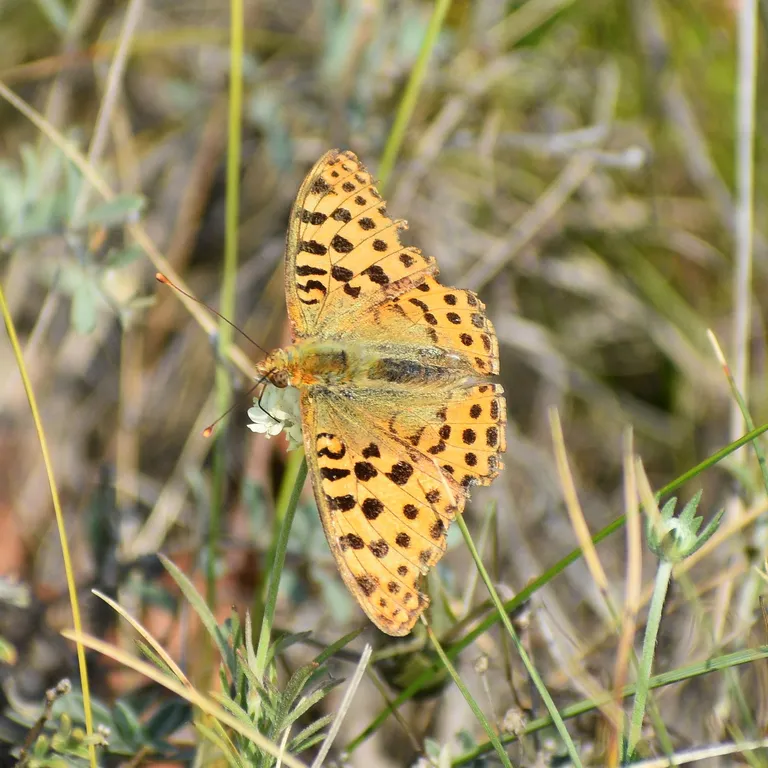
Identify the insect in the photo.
Issoria lathonia
